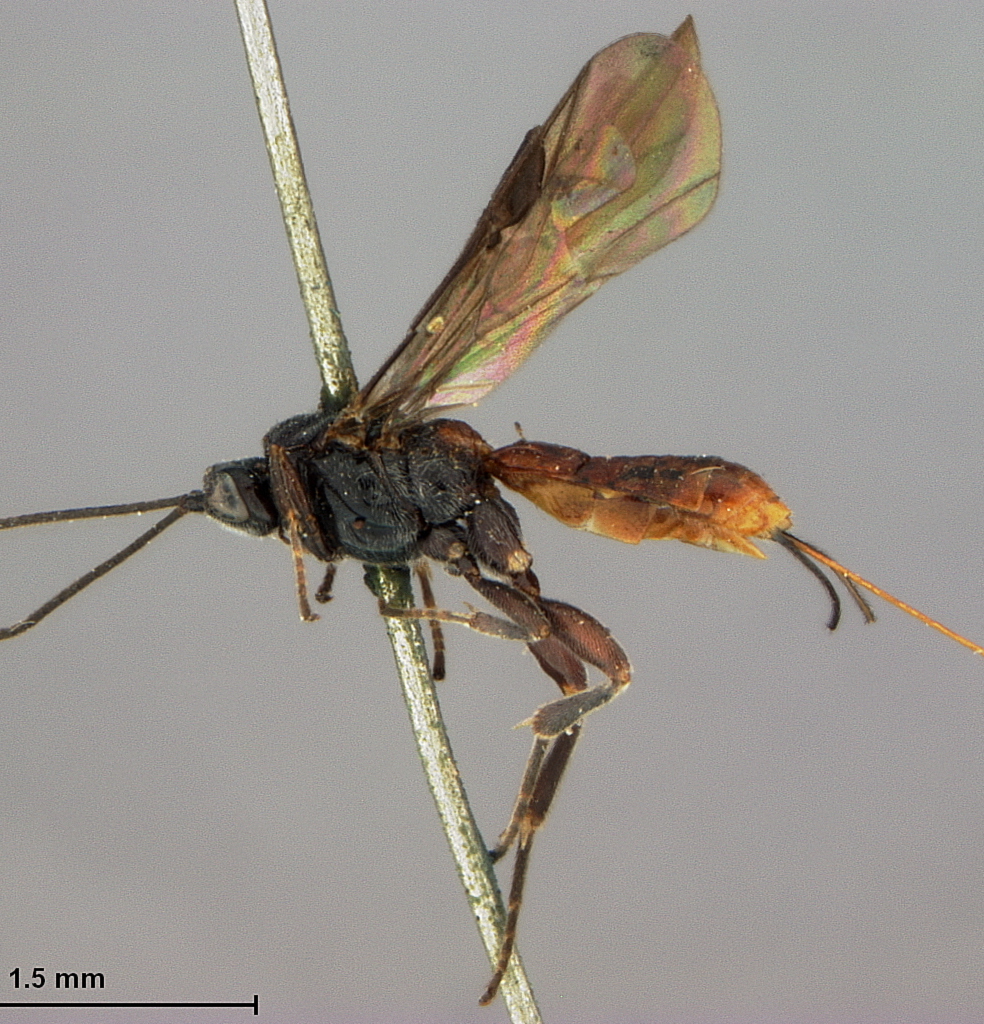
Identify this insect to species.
Microdus aciculatus
